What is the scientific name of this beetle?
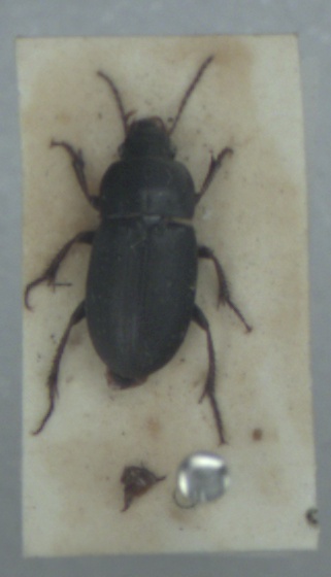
Harpalus anxius
